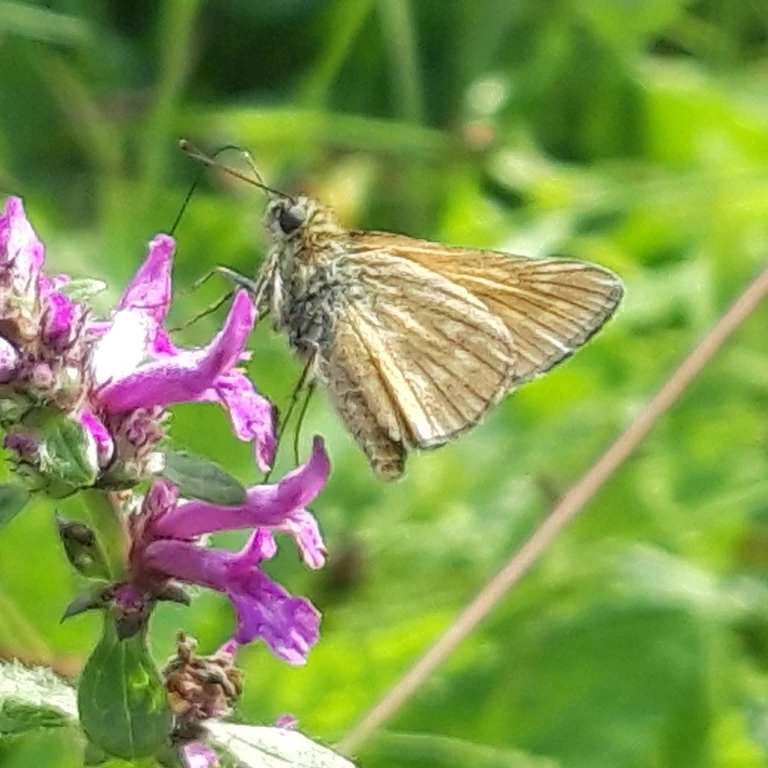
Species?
Ochlodes sylvanus (also Ochlodes venata)
